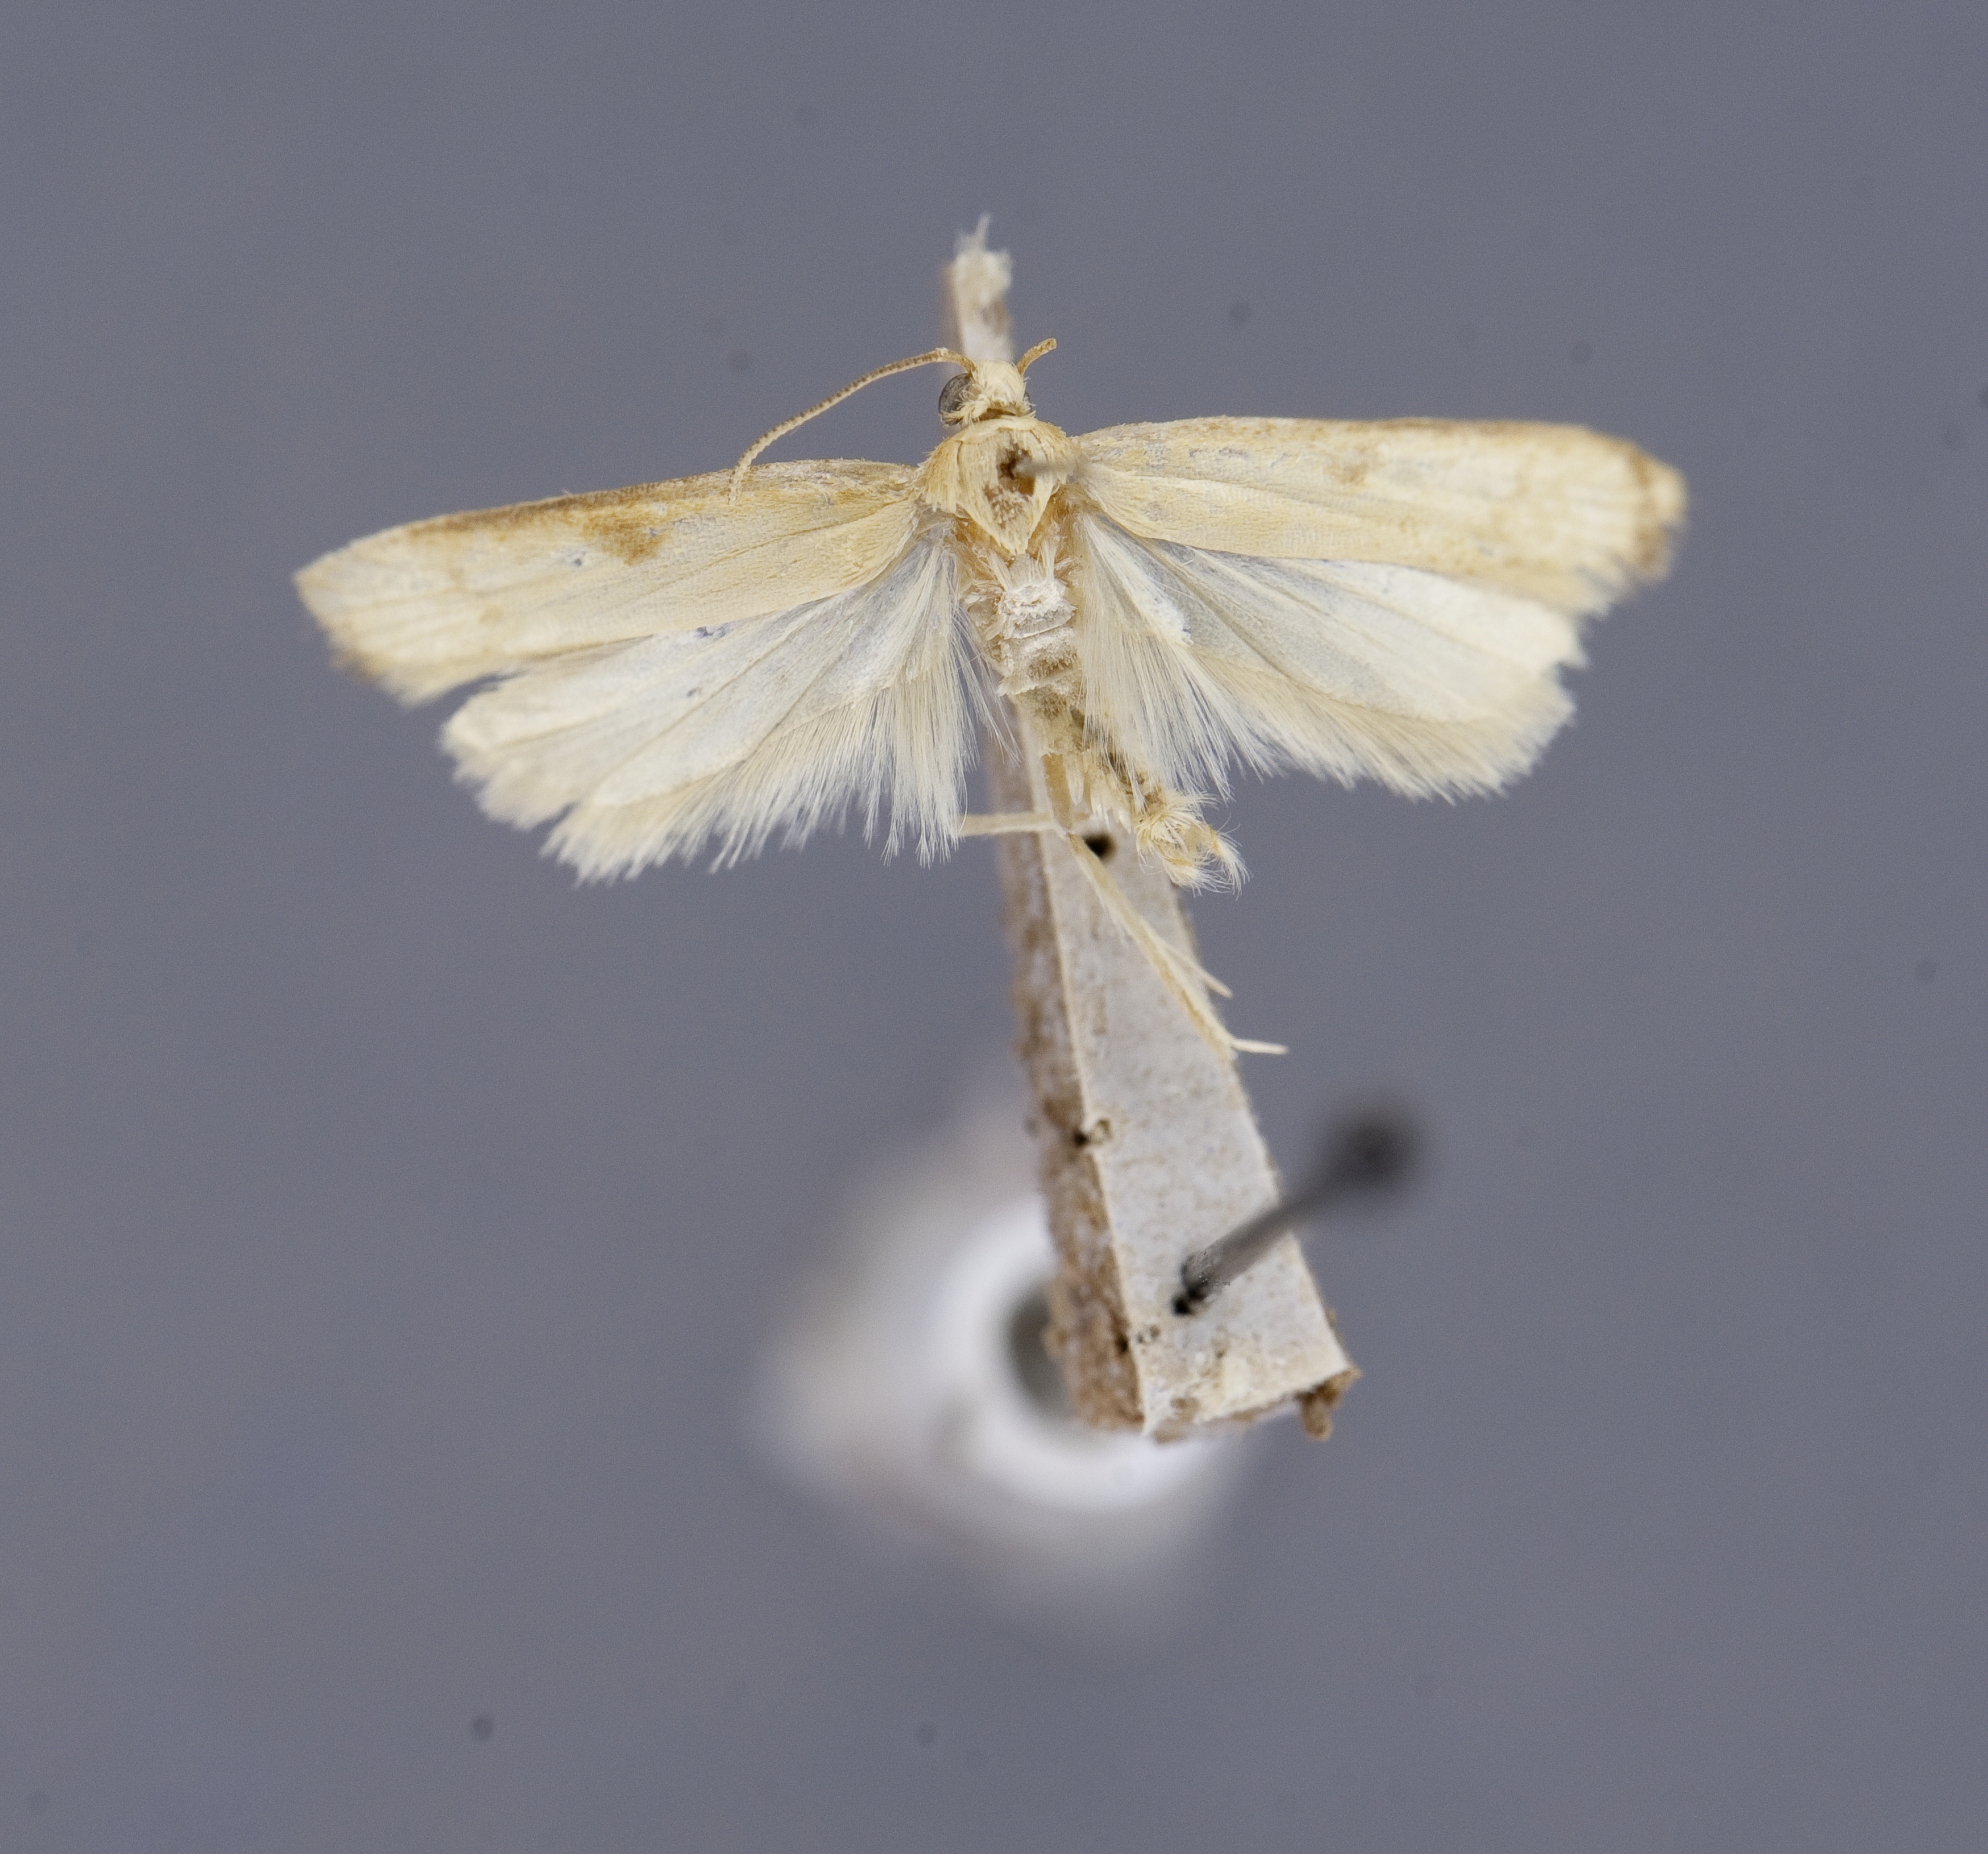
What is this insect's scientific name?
Proclesis eriobotryae (also Deoclona eriobotryae)
